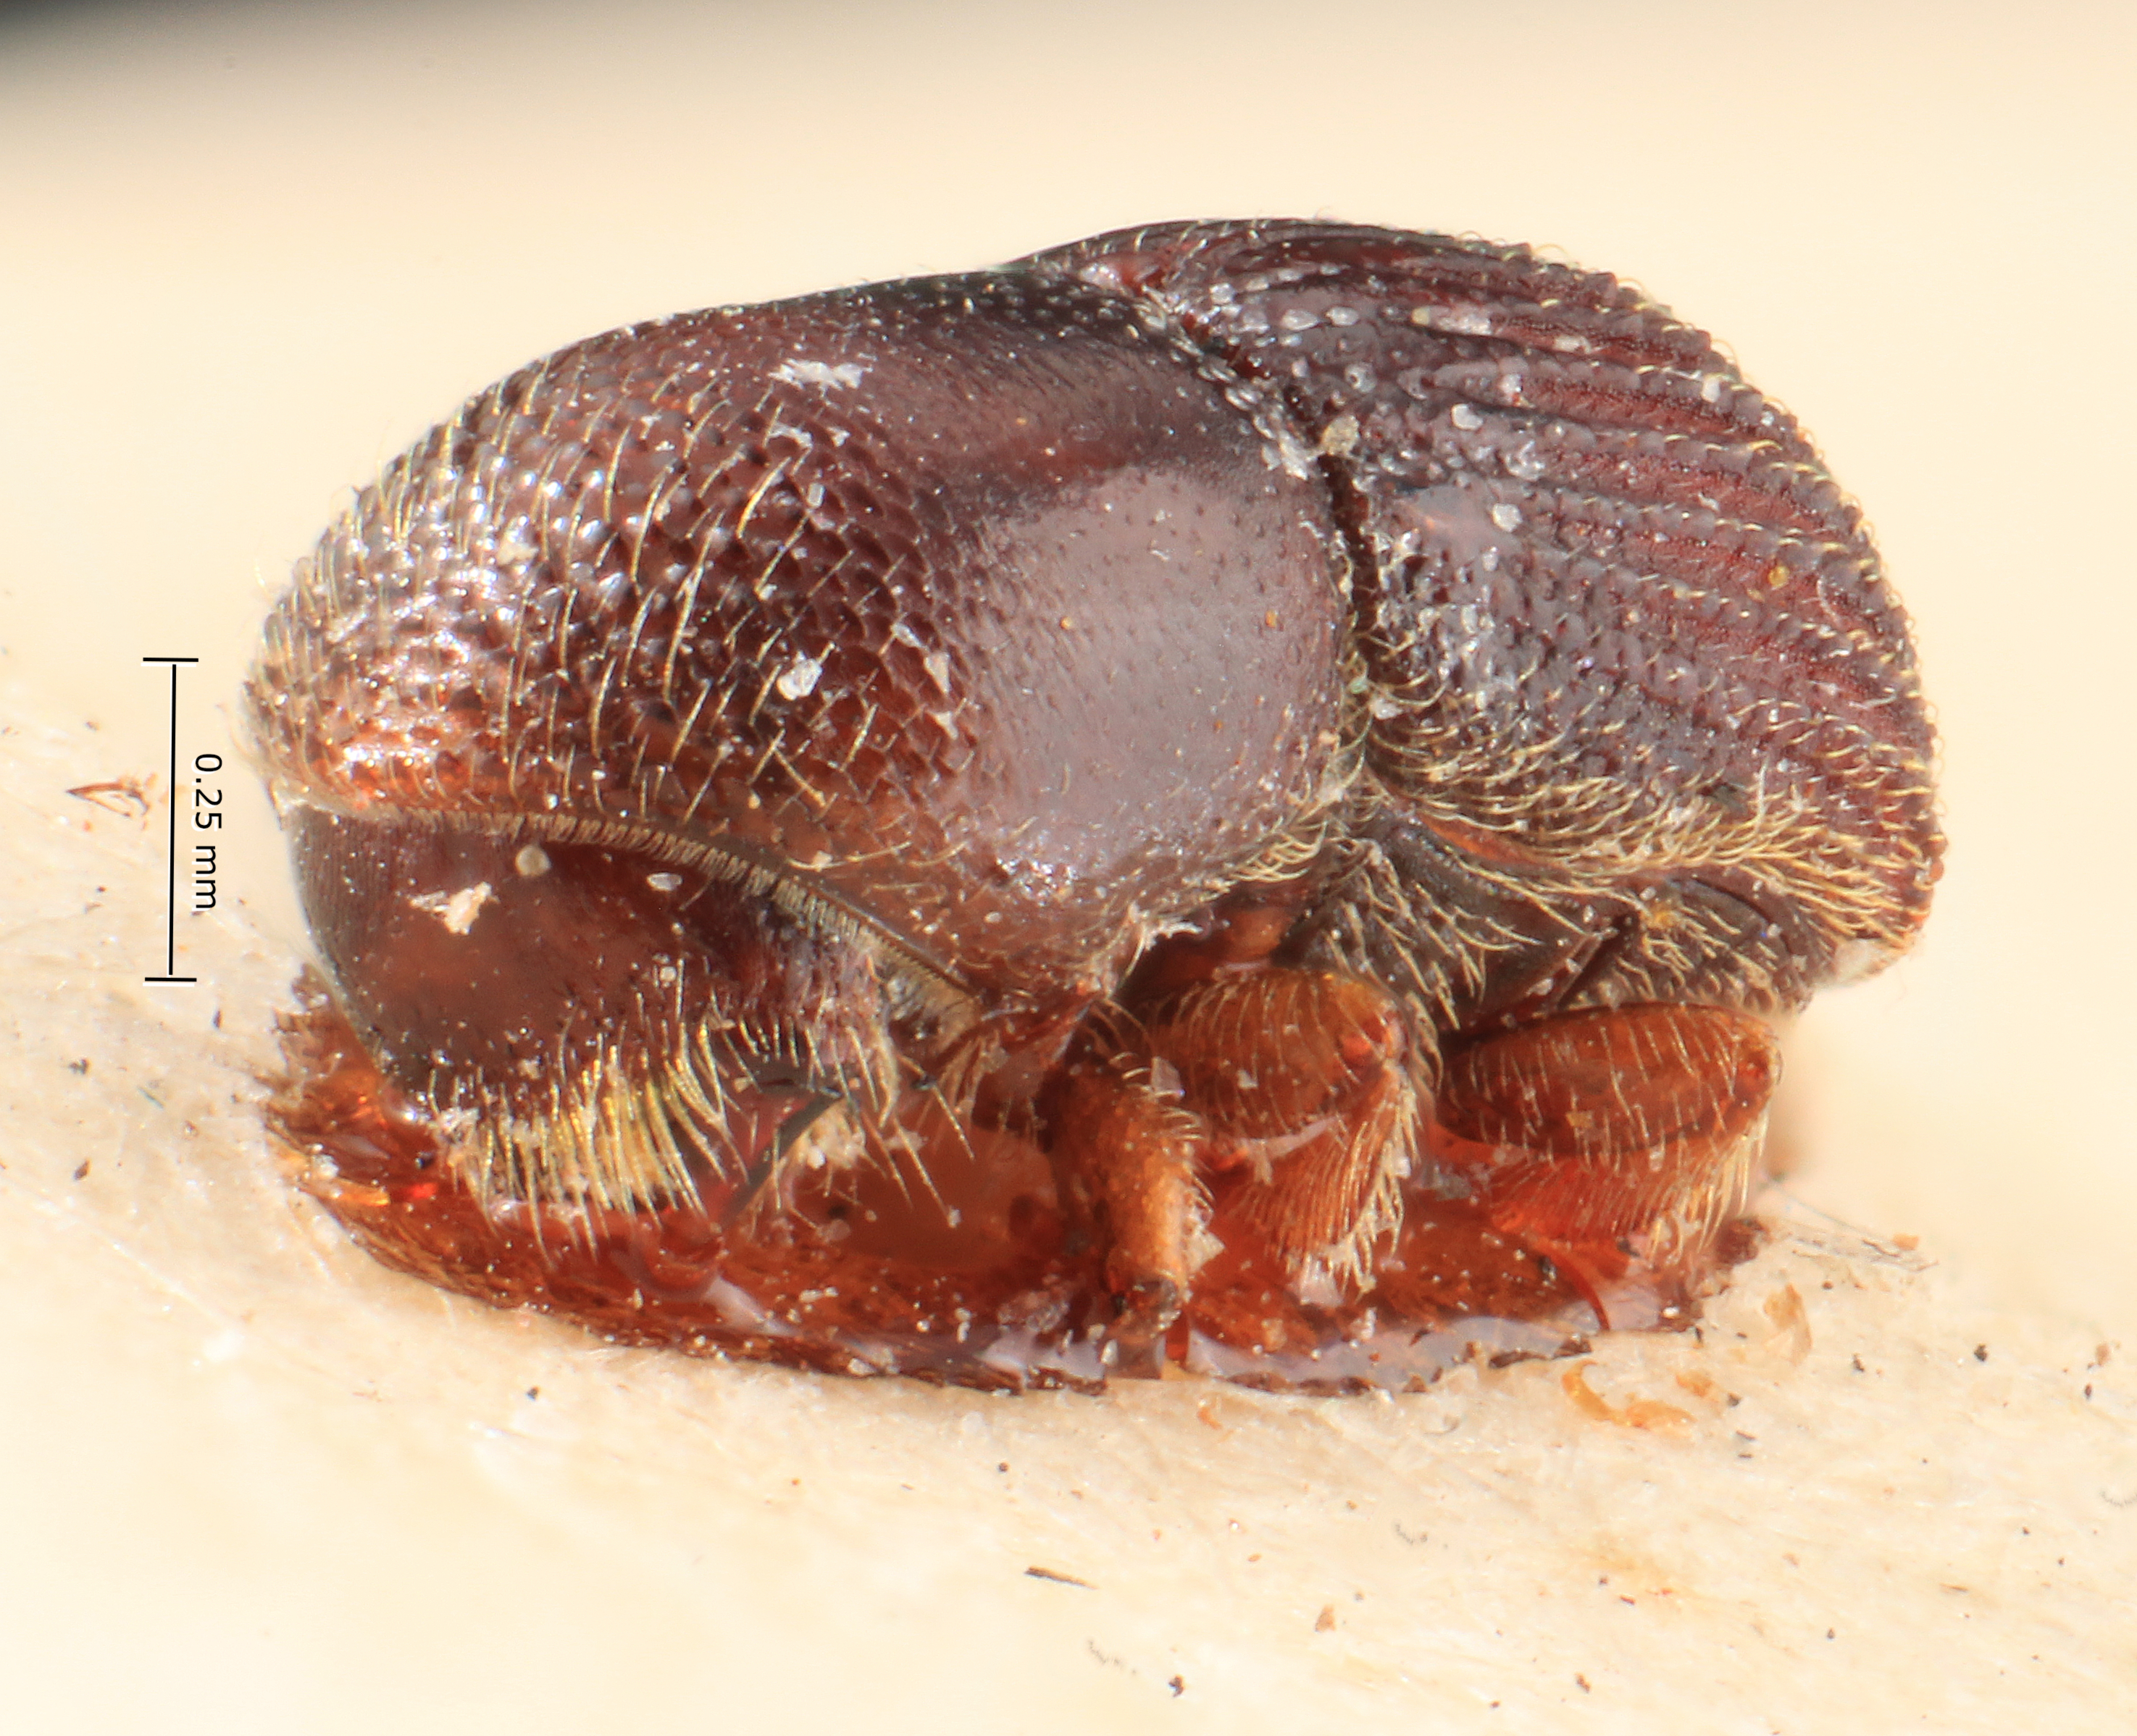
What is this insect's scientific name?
Webbia confinis
